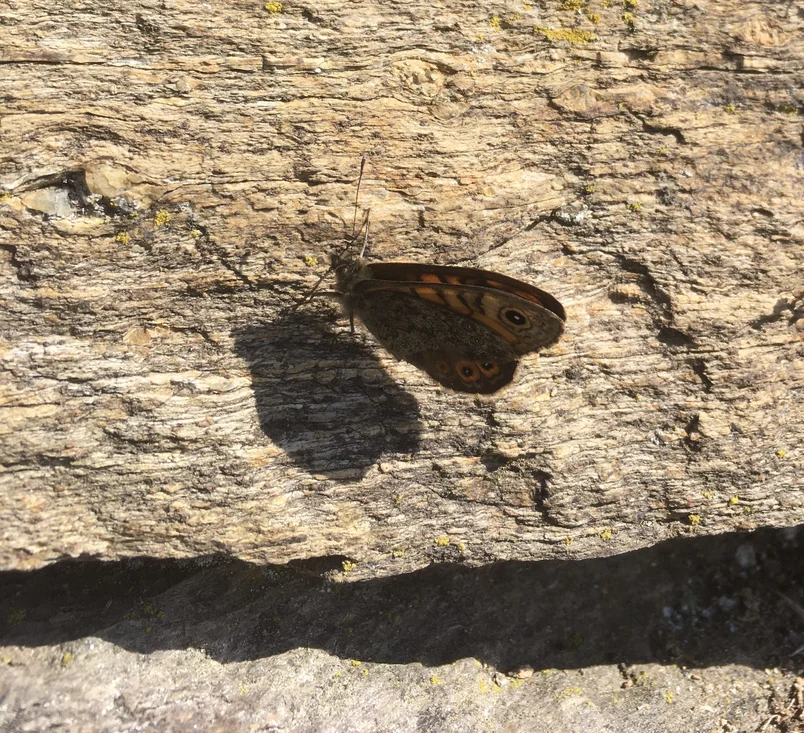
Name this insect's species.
Lasiommata megera (also Pararge megera)
